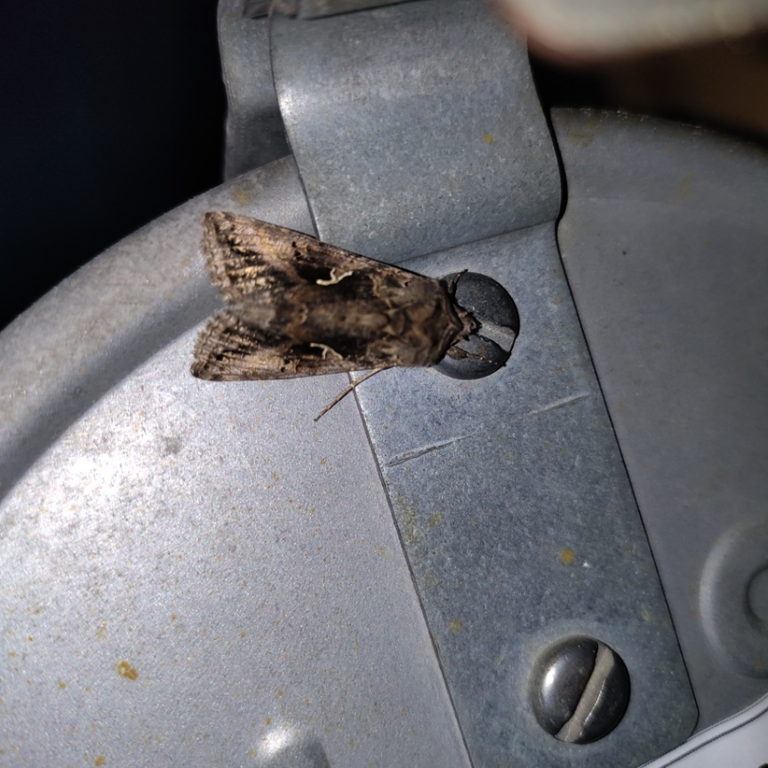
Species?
Autographa gamma
